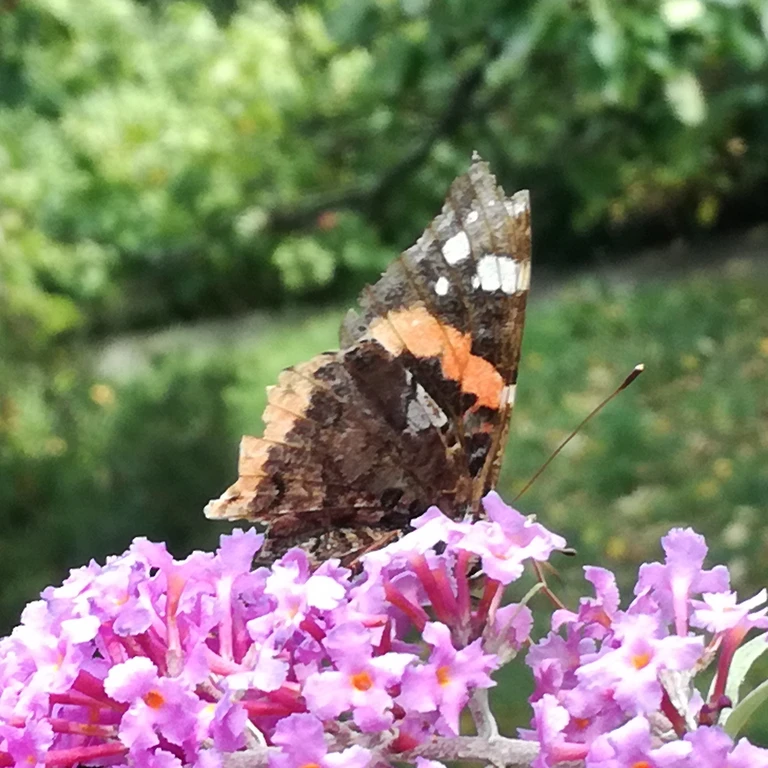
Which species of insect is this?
Vanessa atalanta
